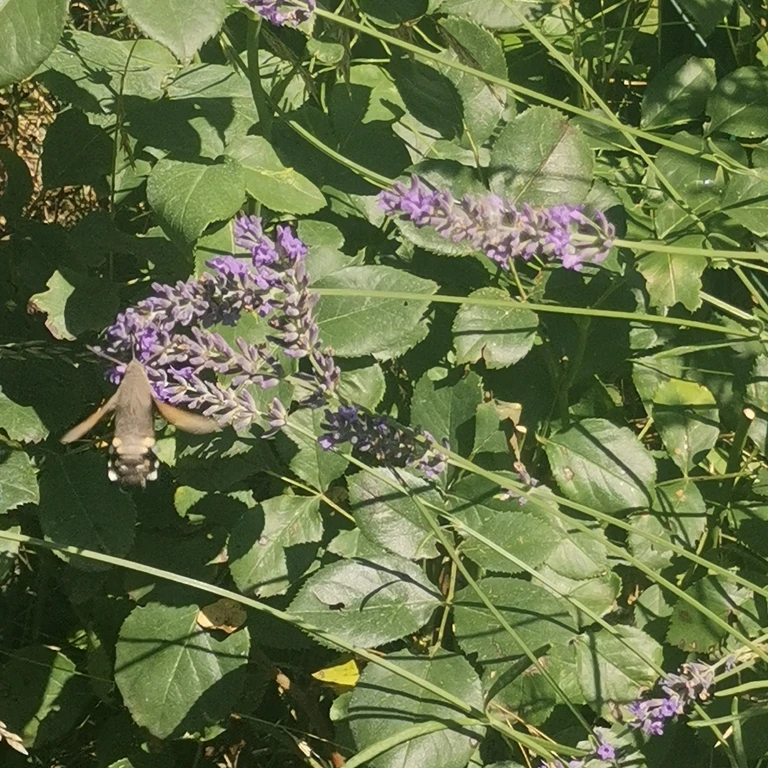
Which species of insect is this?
Macroglossum stellatarum
